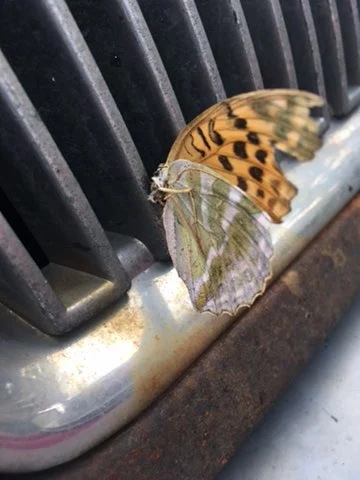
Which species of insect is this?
Argynnis paphia
